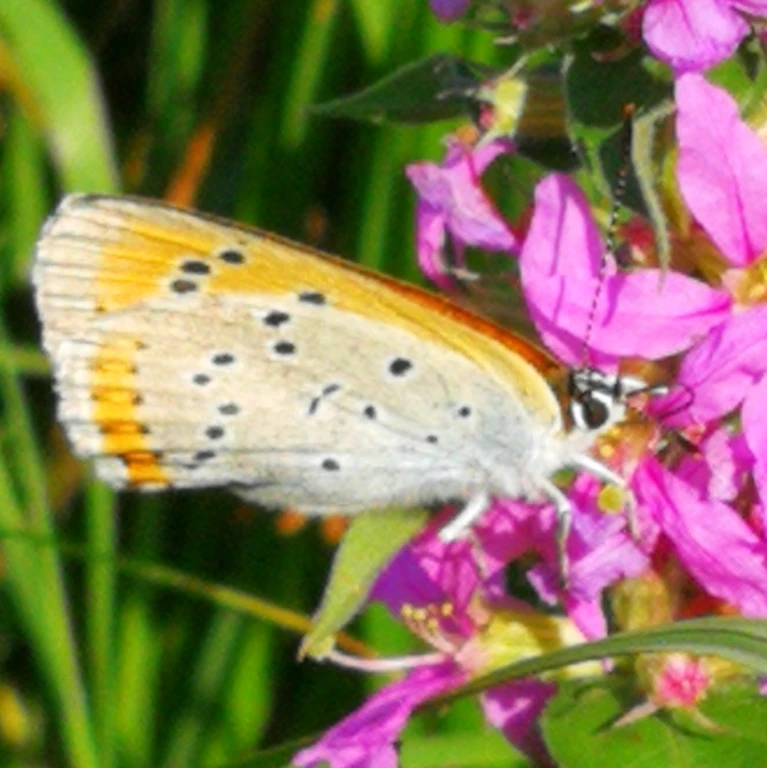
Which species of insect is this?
Lycaena dispar
